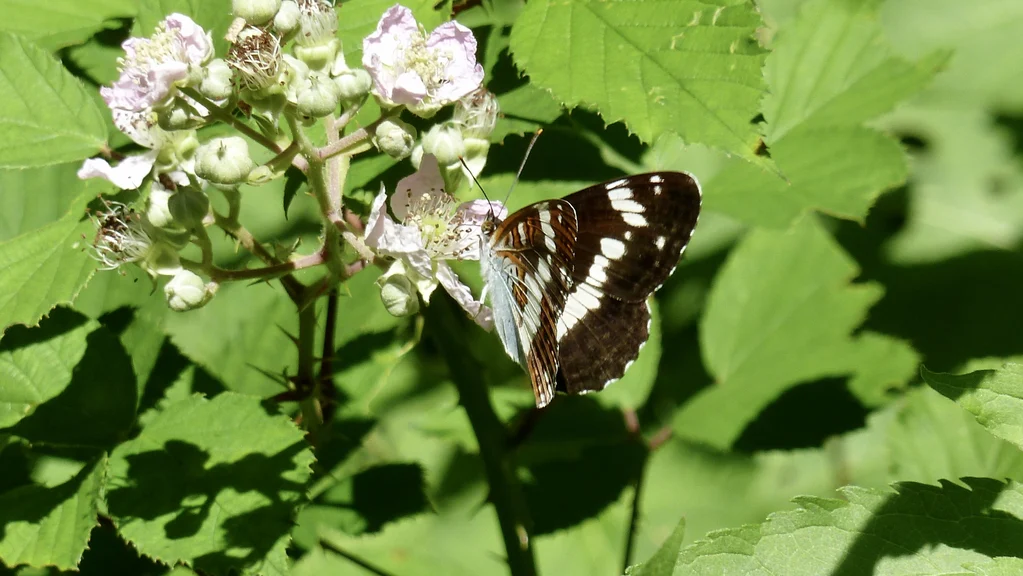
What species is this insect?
Limenitis camilla (also Ladoga camilla)
